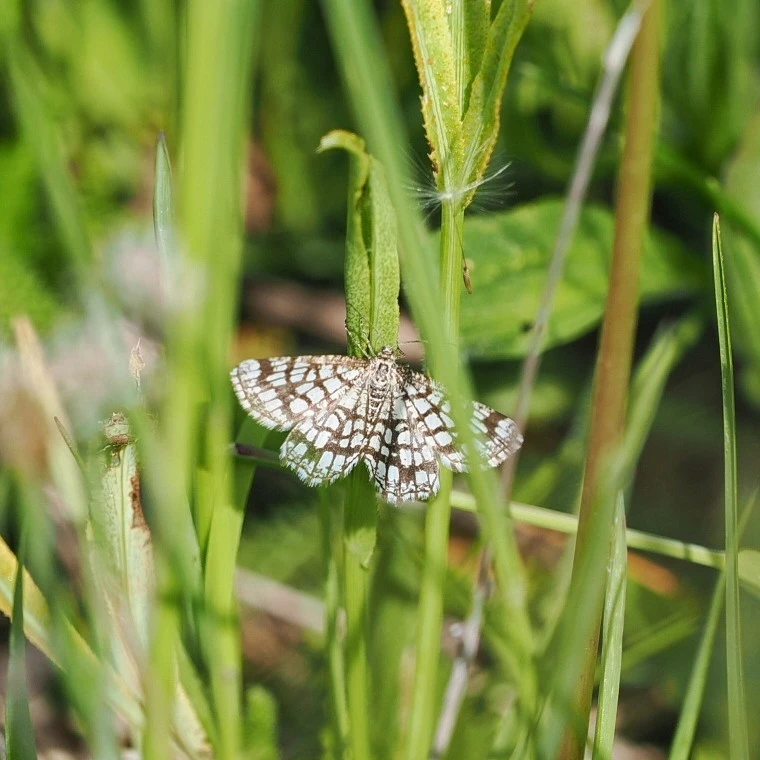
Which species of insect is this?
Chiasmia clathrata
